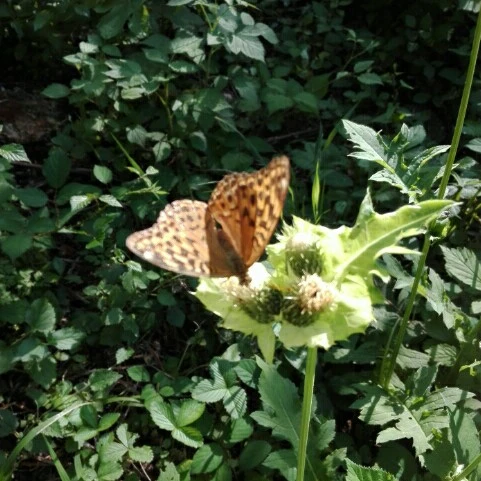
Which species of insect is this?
Argynnis paphia
